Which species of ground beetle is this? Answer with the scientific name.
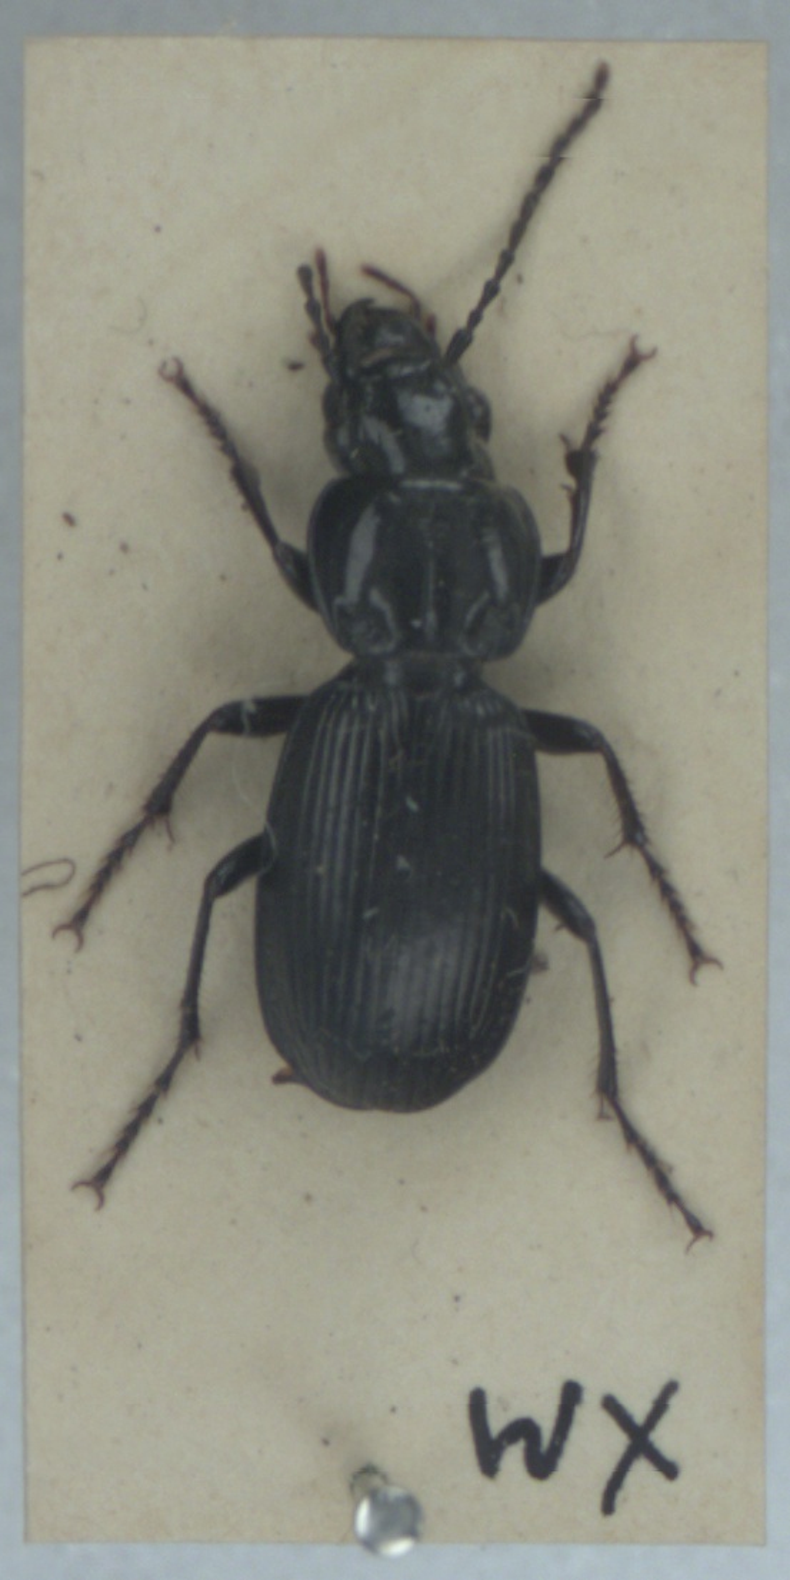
Pterostichus madidus
